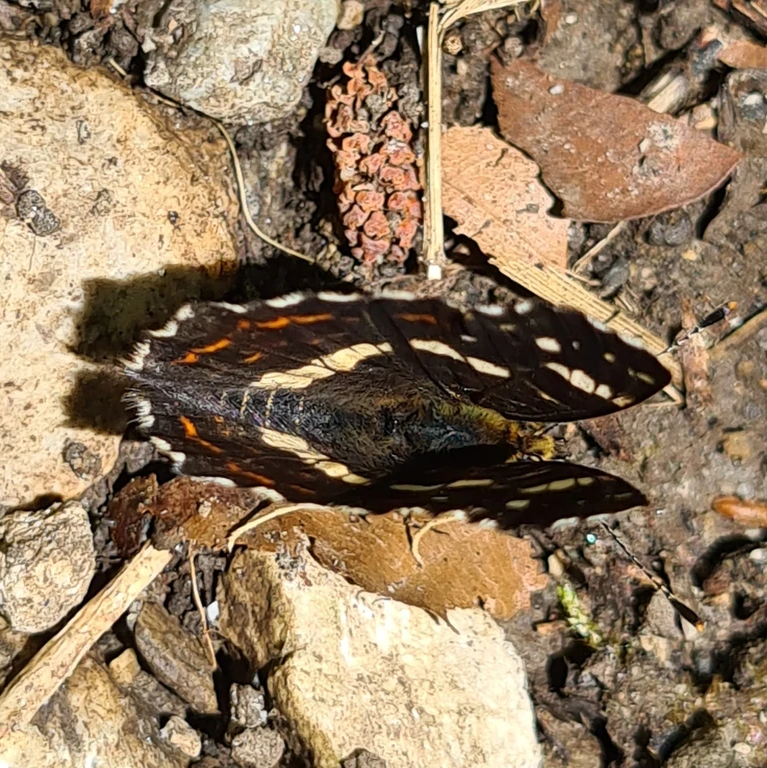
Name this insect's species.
Araschnia levana
